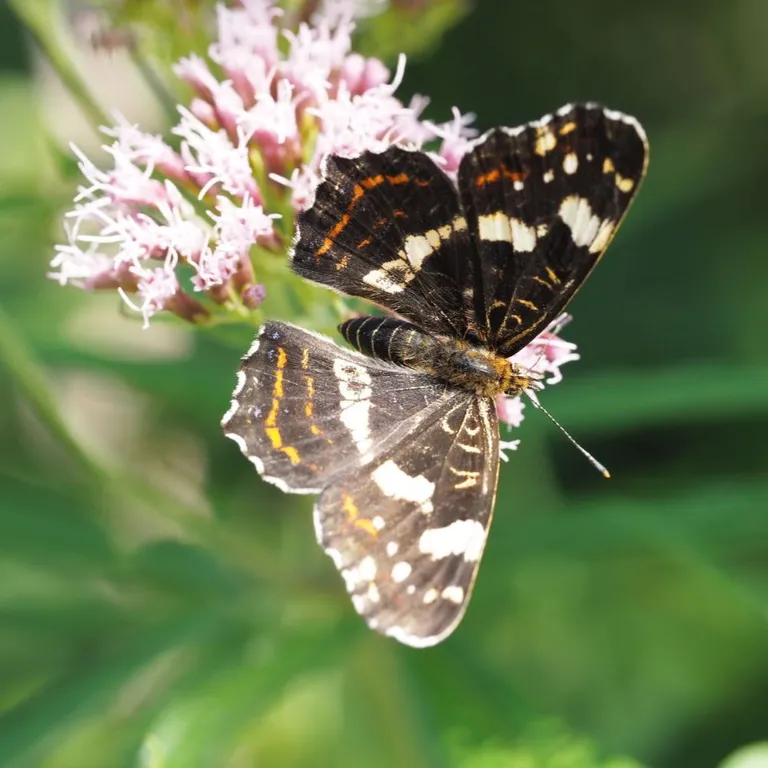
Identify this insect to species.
Araschnia levana
